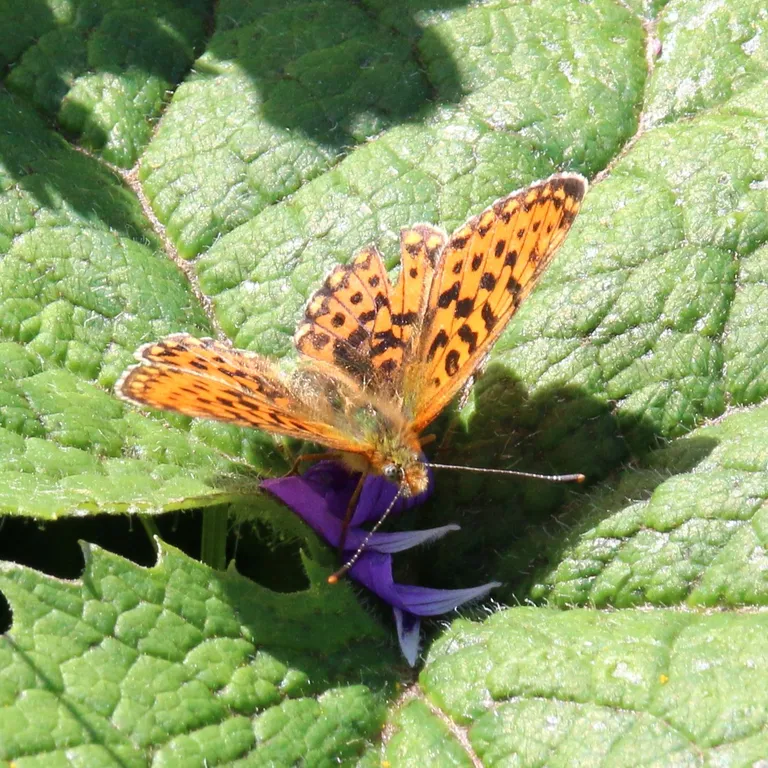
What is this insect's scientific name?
Boloria euphrosyne (also Clossiana euphrosyne)
